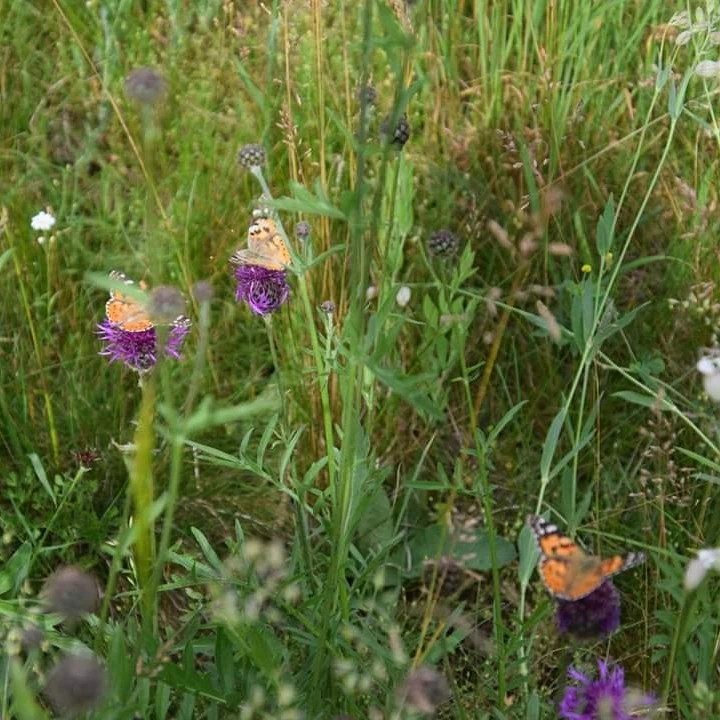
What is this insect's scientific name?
Vanessa cardui
